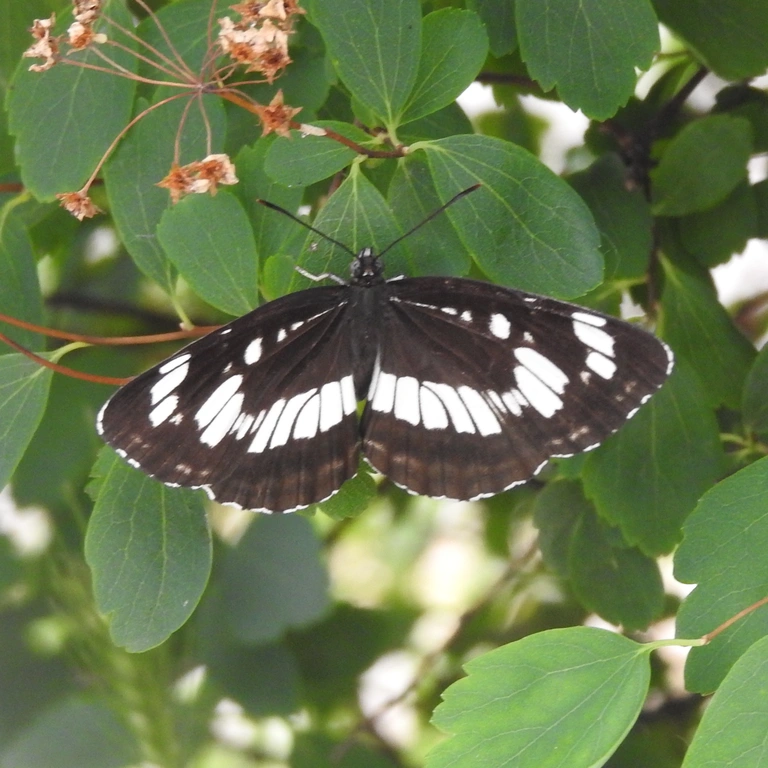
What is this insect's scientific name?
Neptis rivularis
